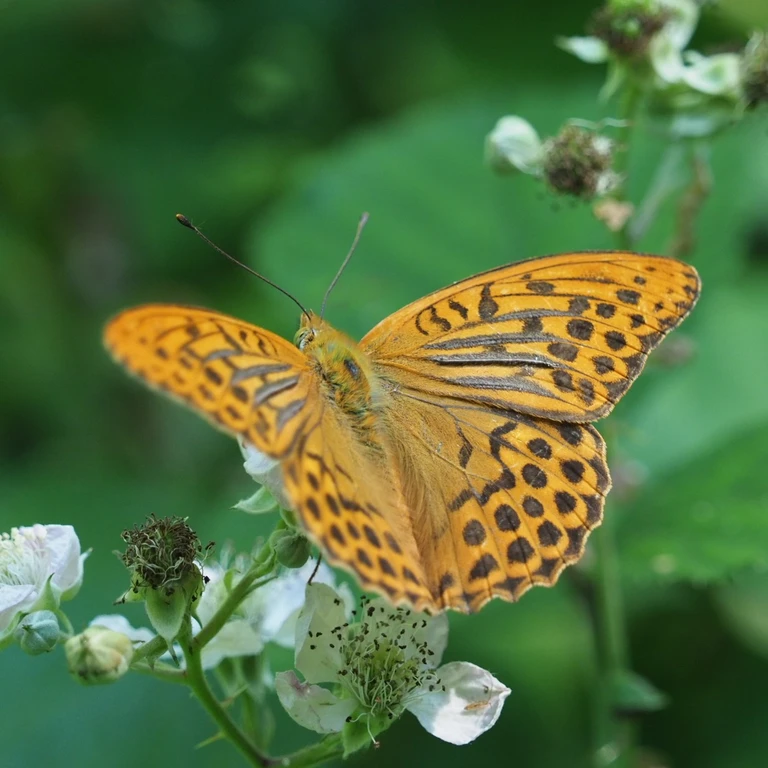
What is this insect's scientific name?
Argynnis paphia
